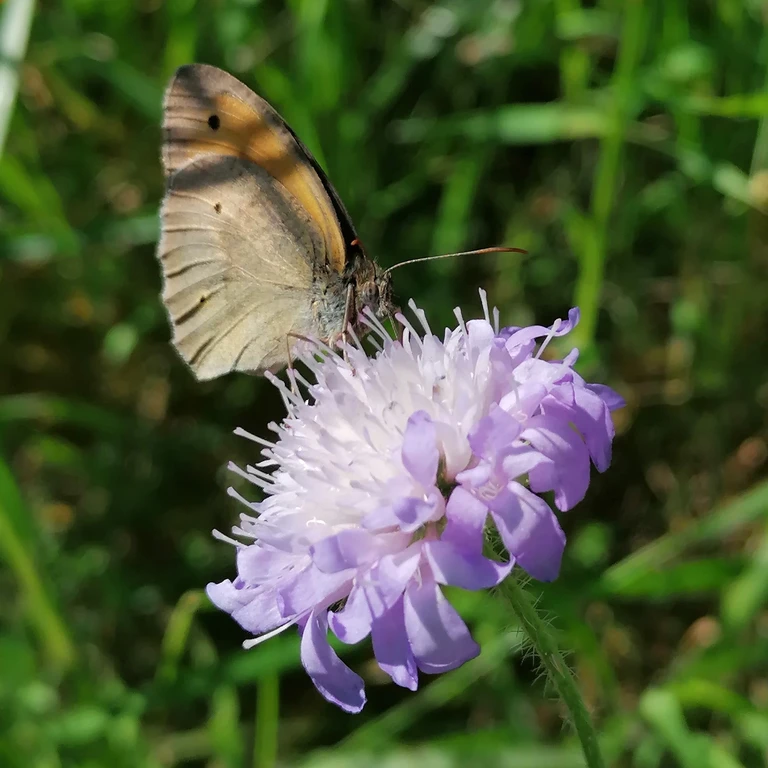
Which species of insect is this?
Maniola jurtina
